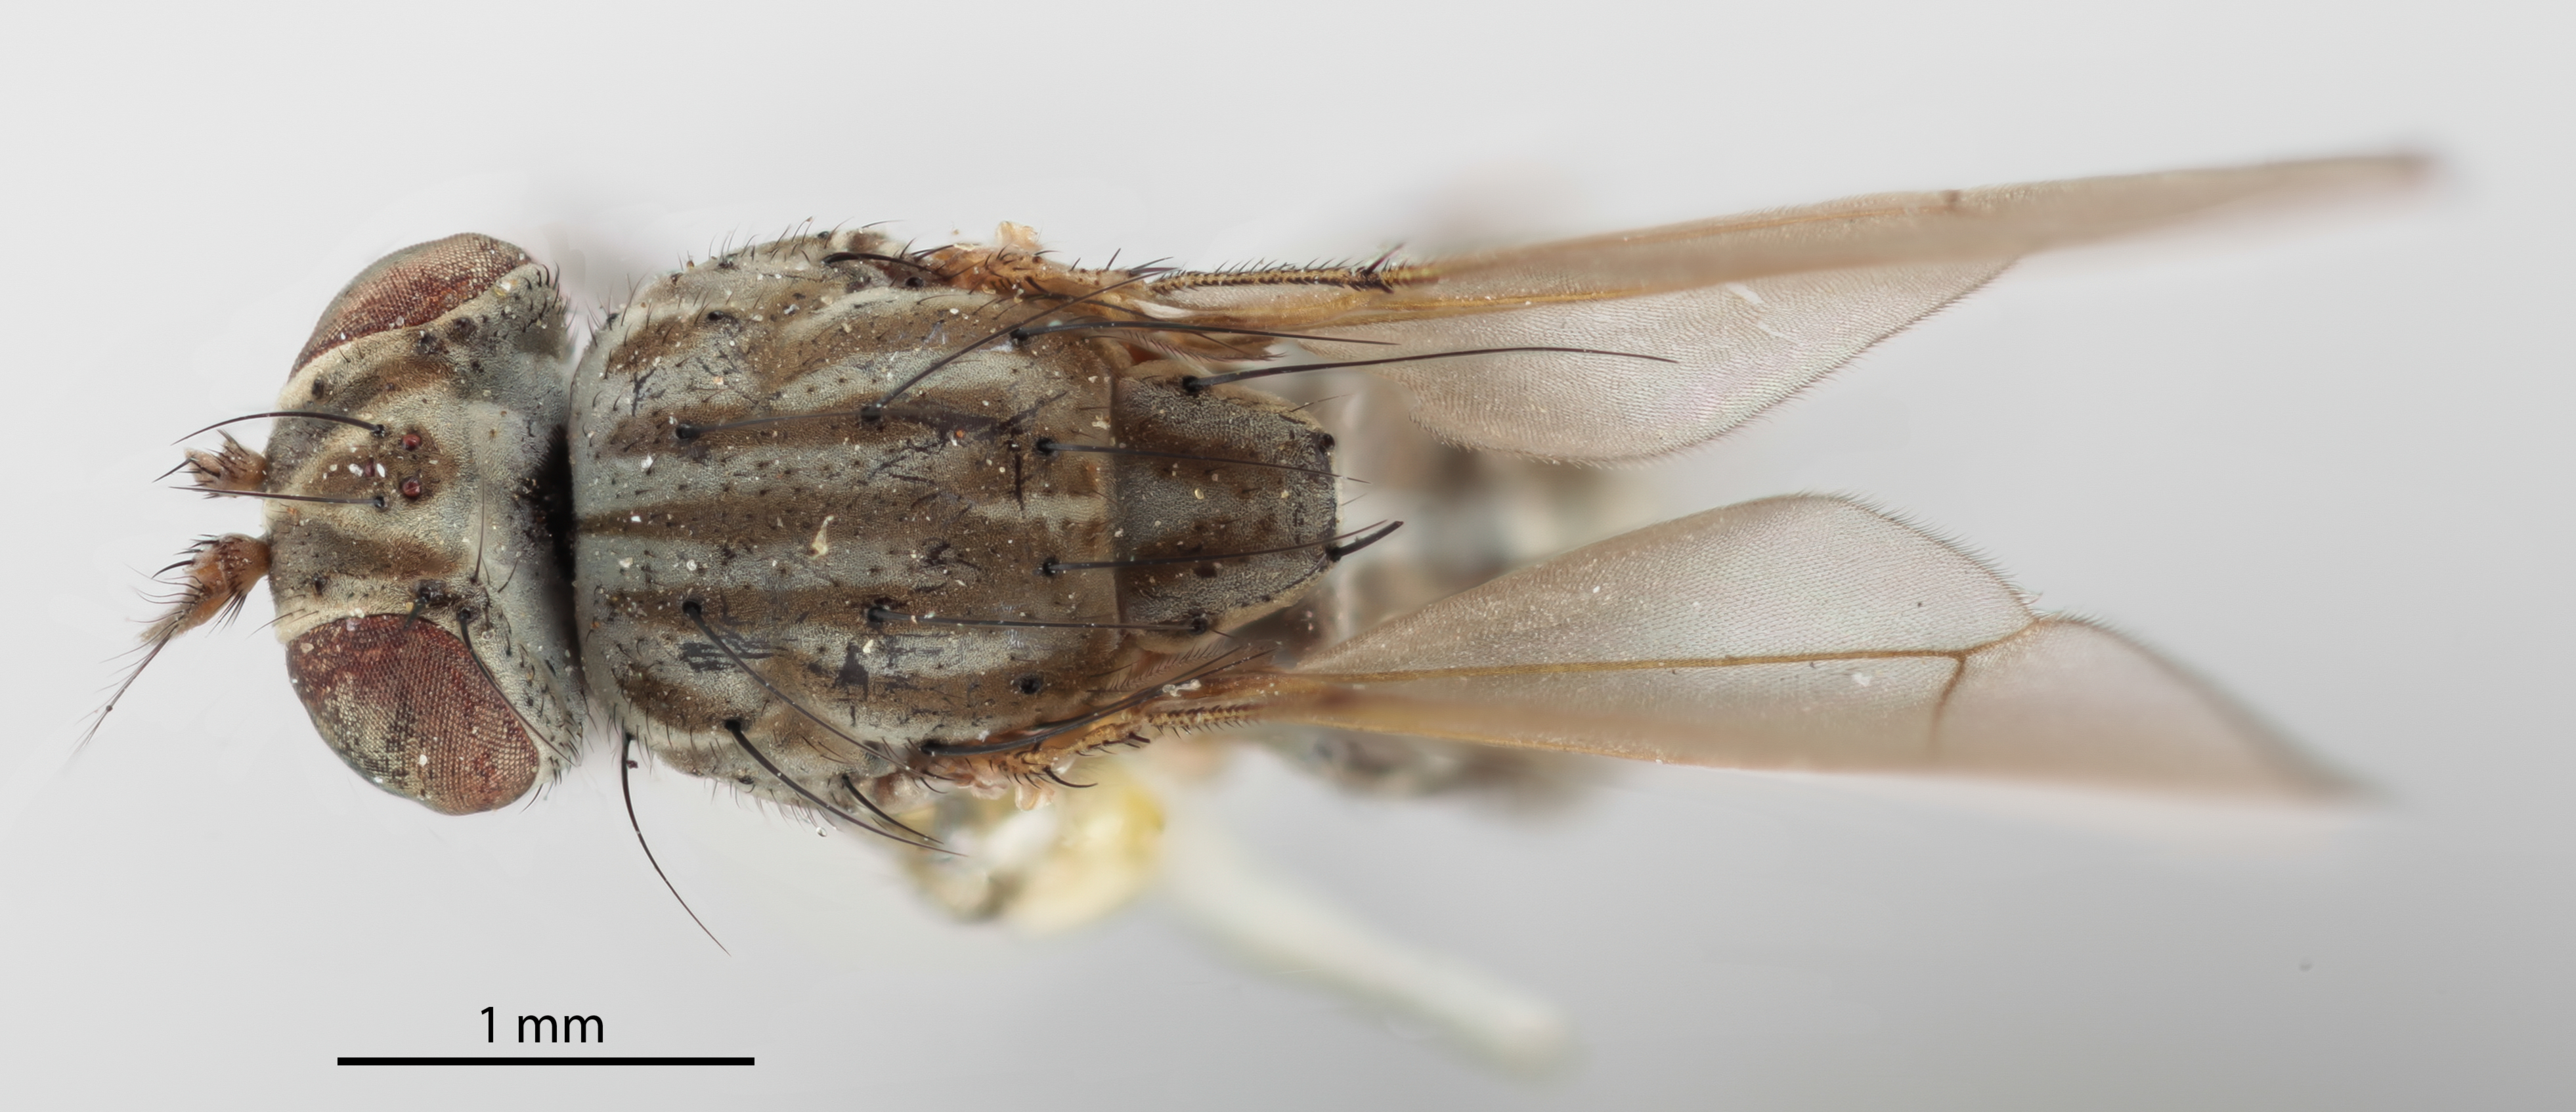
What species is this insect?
Notiphila virgata
